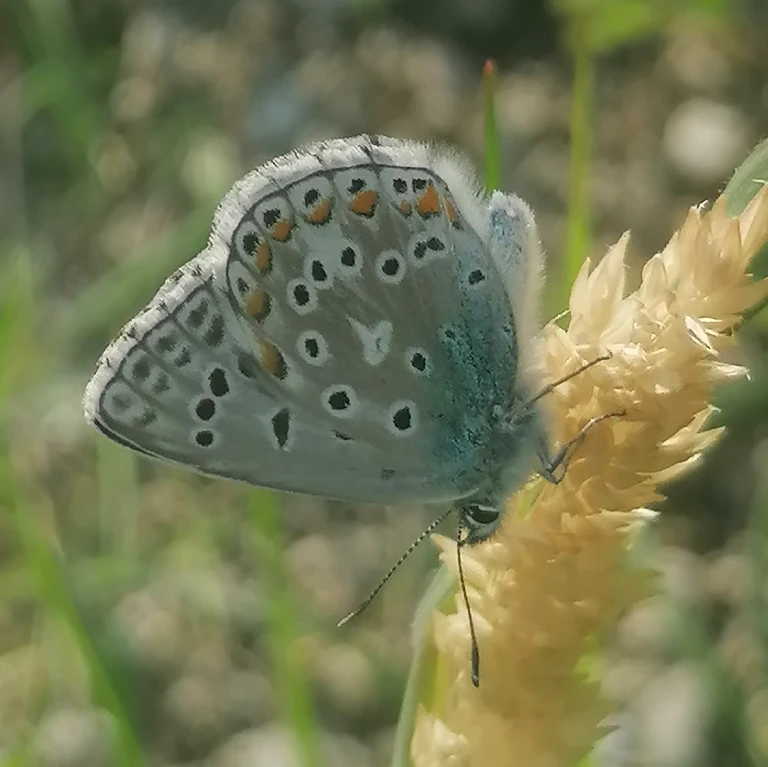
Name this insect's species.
Lysandra bellargus
